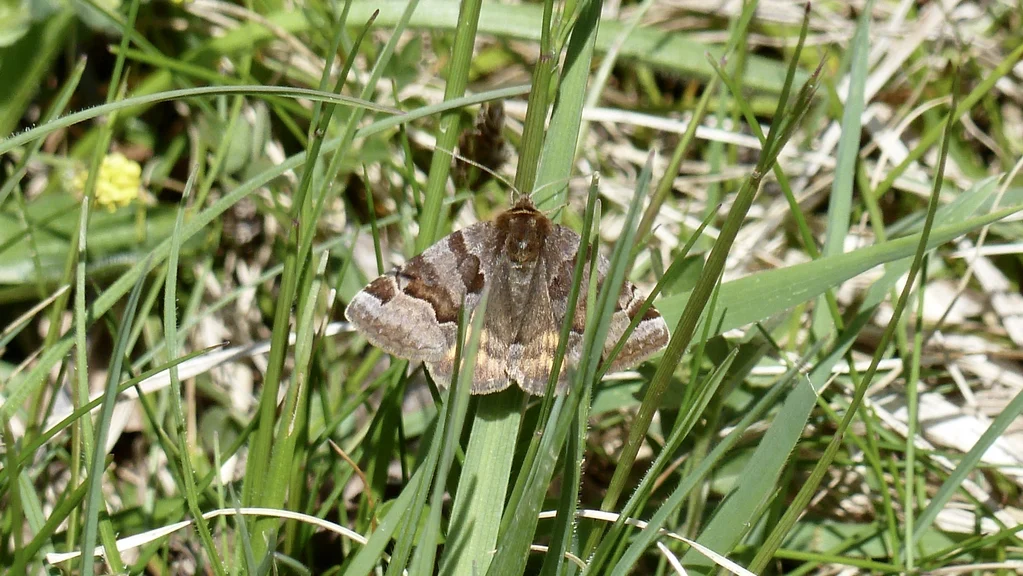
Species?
Euclidia glyphica
